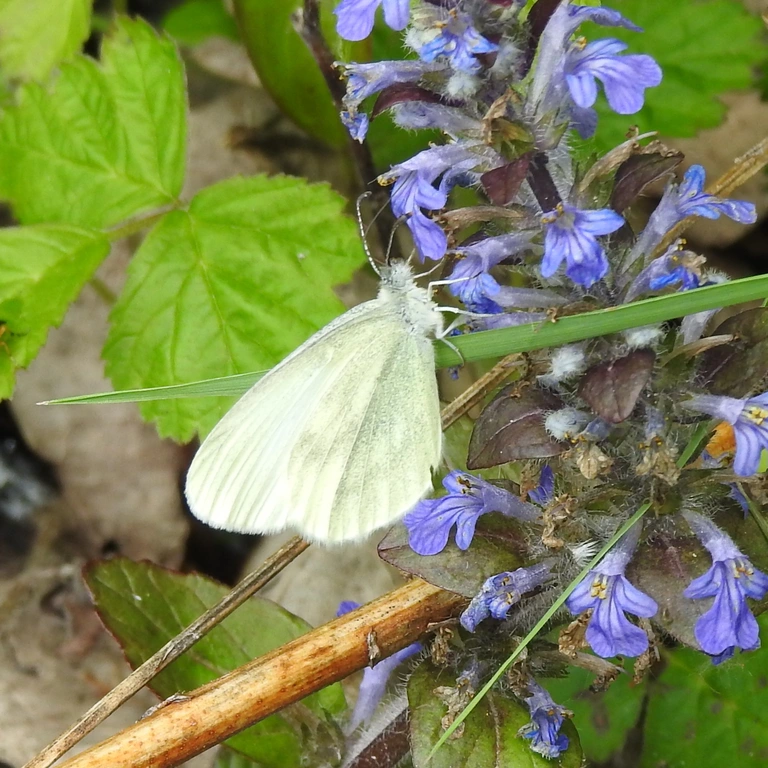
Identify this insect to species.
Leptidea sinapis/juvernica
